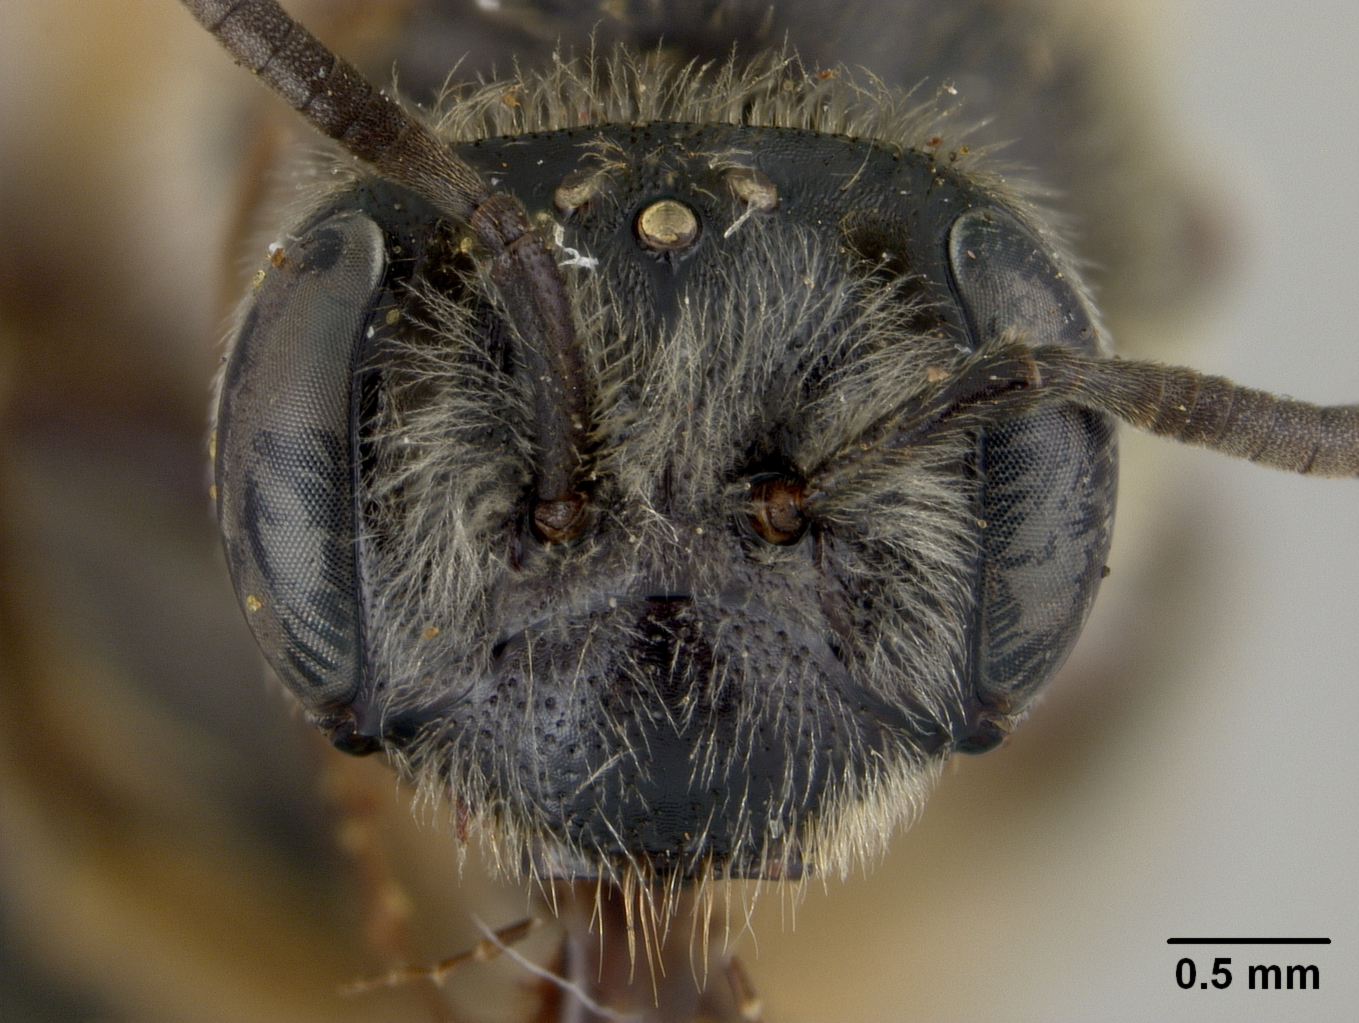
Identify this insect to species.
Andrena monroensis
